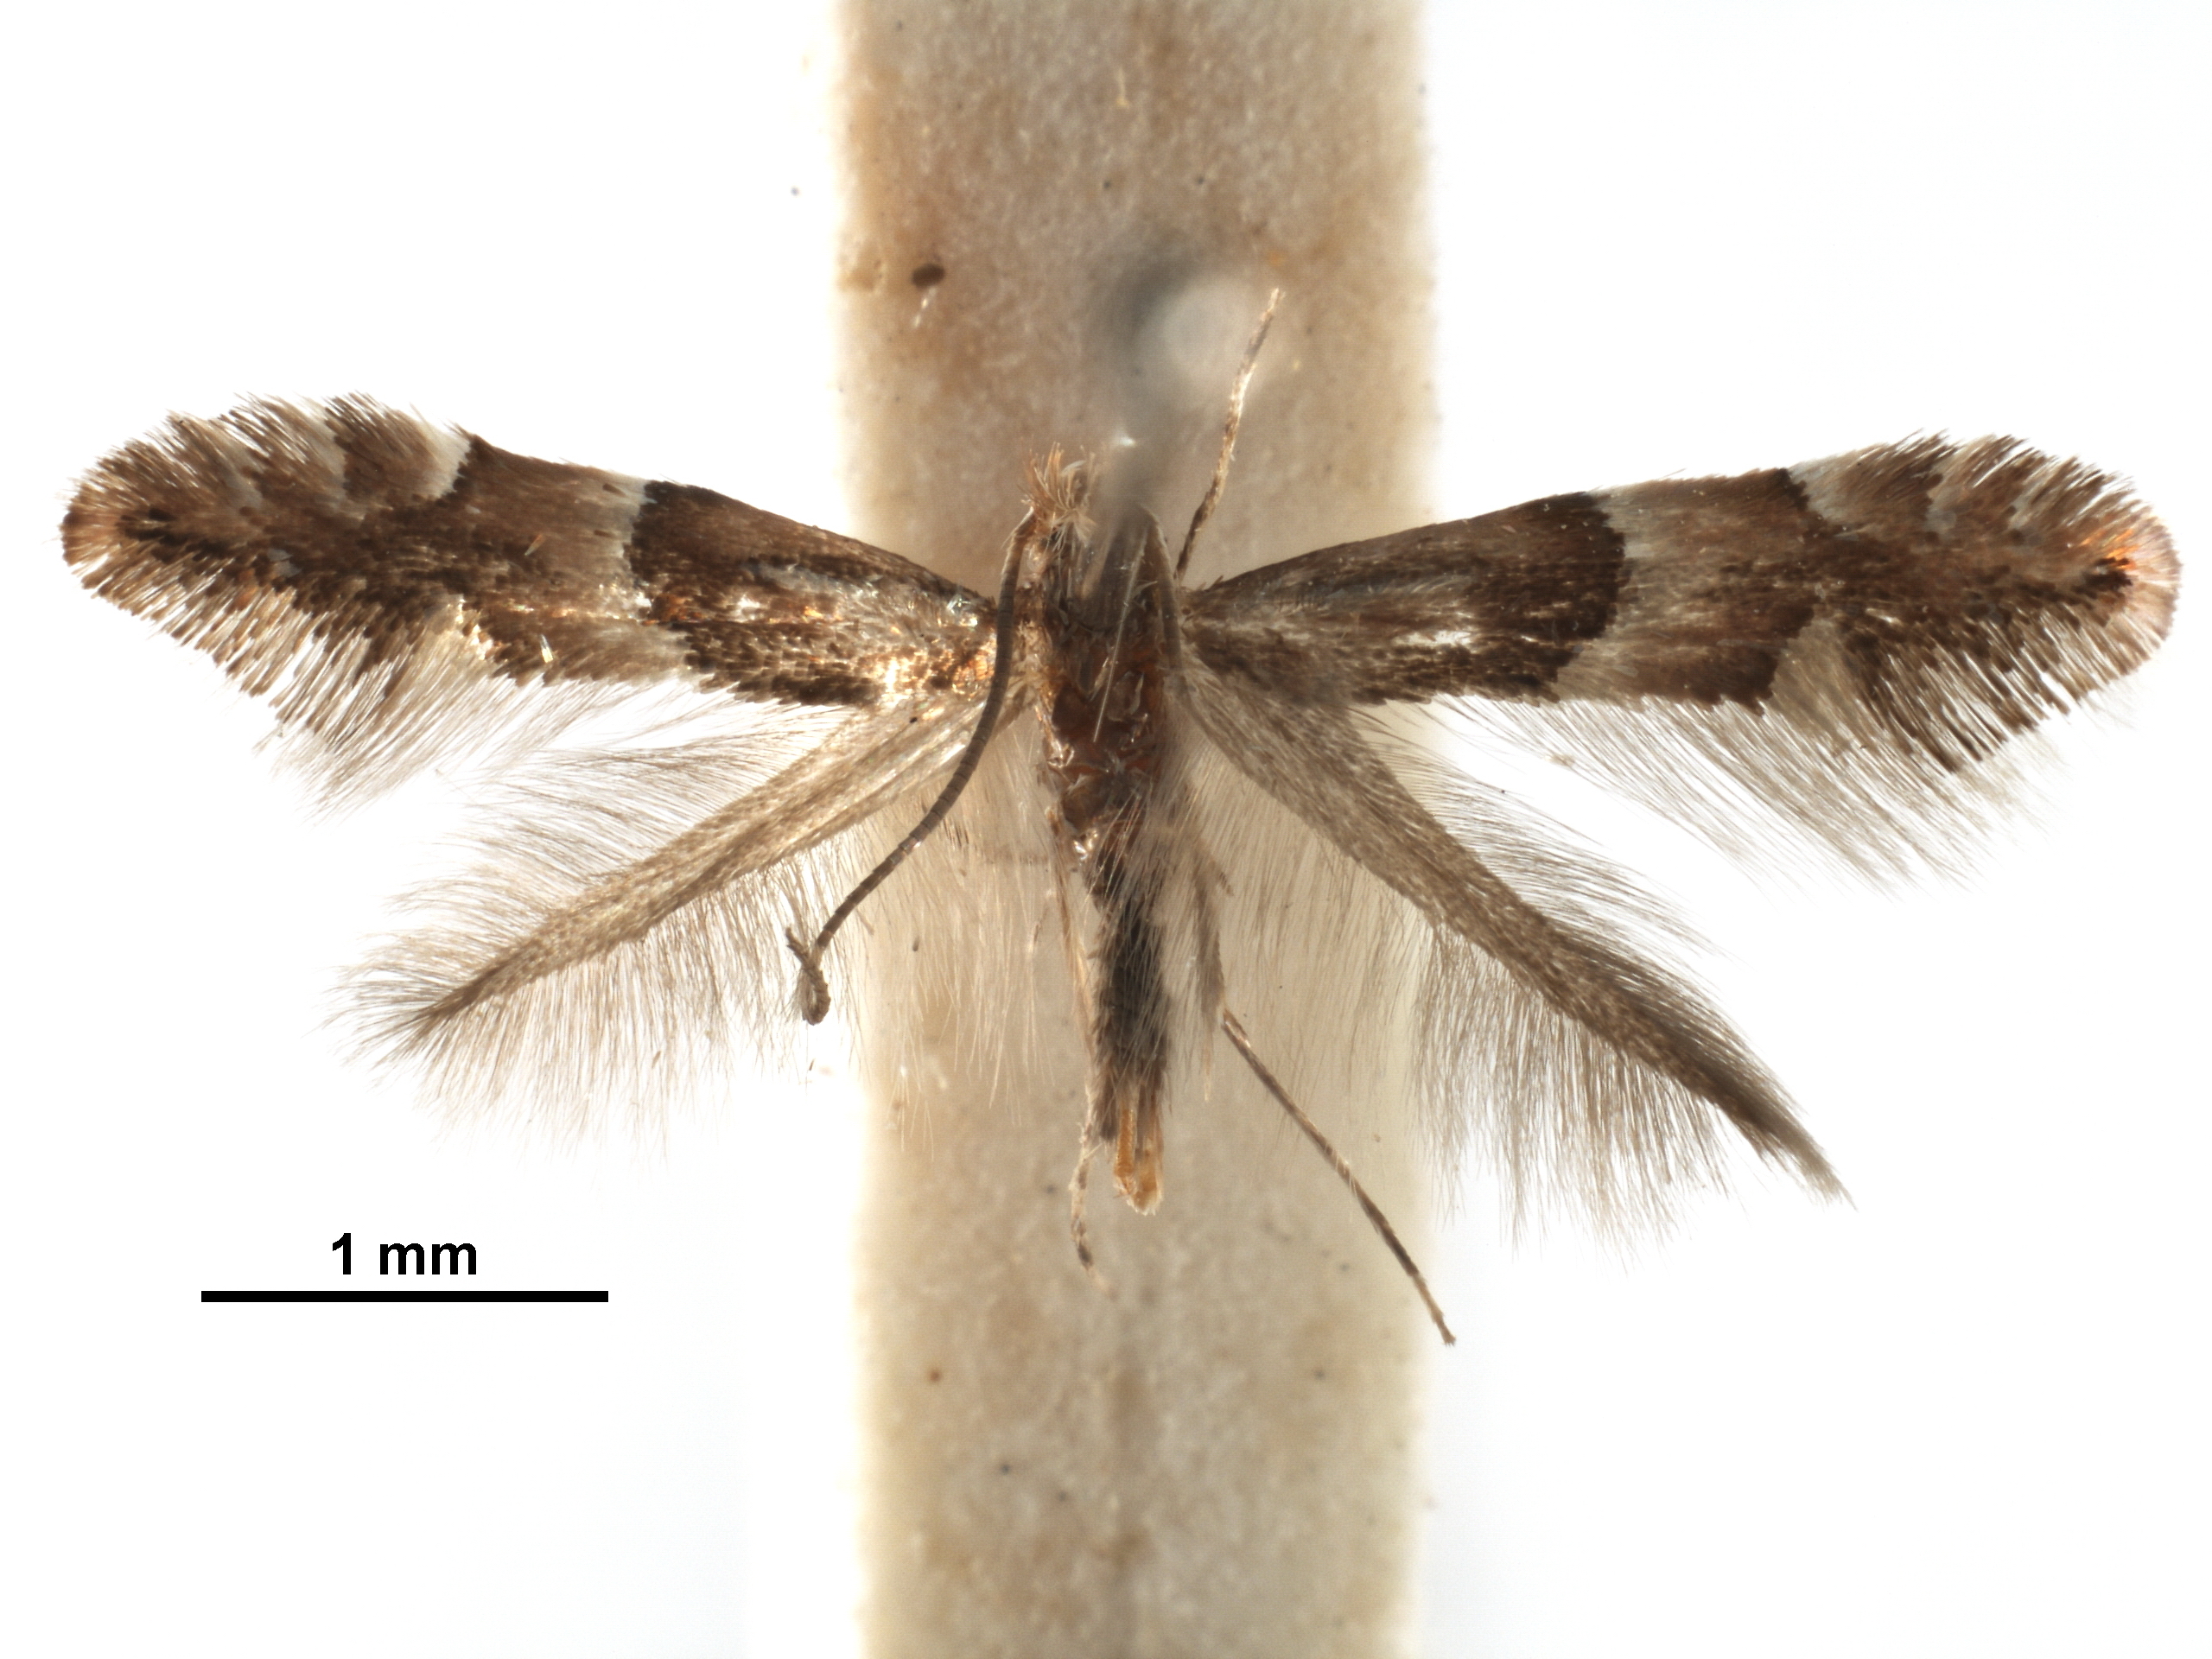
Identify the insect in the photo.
Phyllonorycter eratantha
